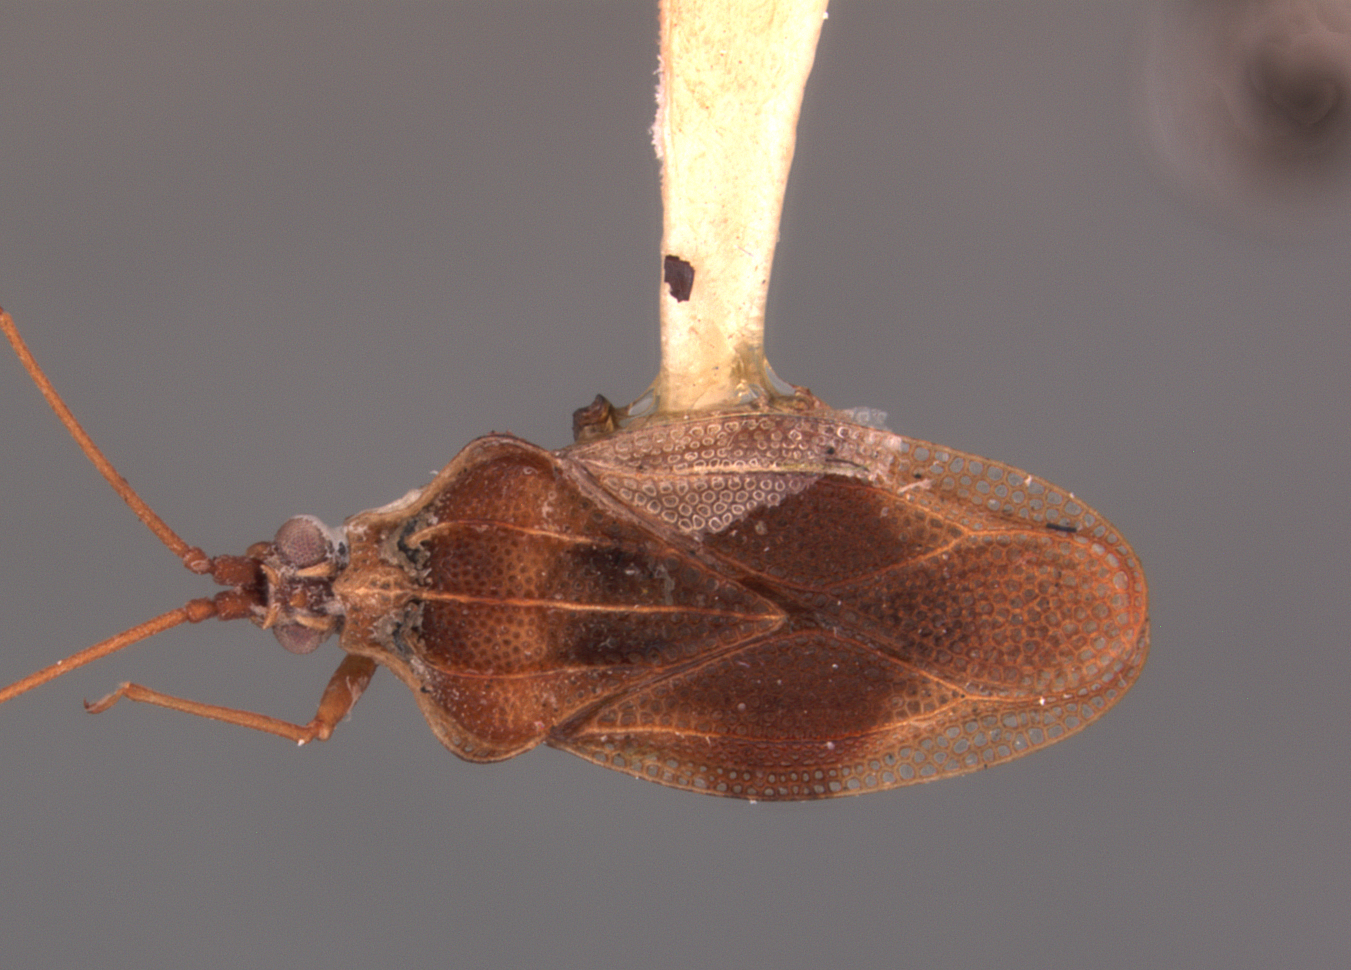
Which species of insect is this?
Tingis hurdae
